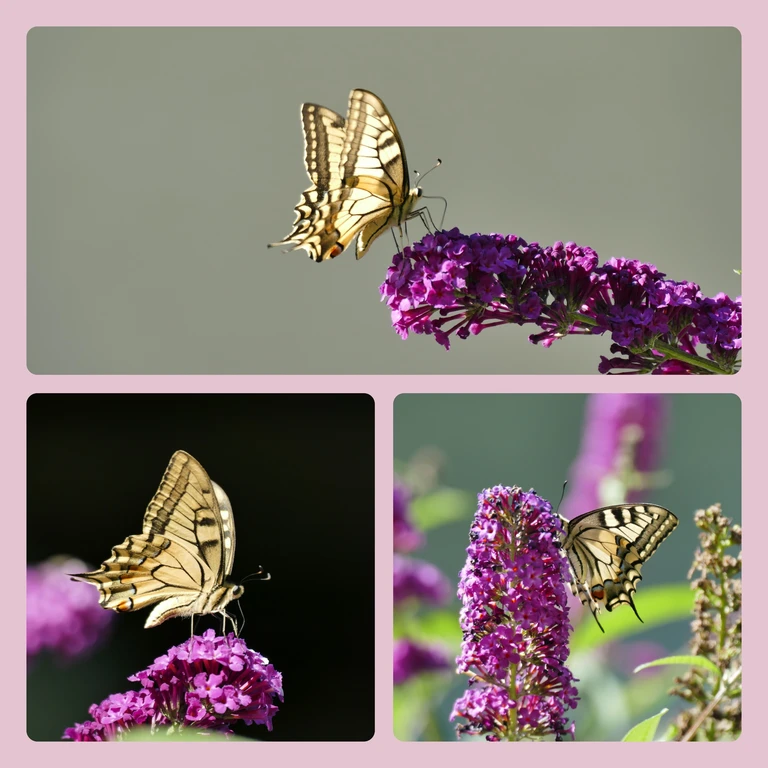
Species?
Papilio machaon
